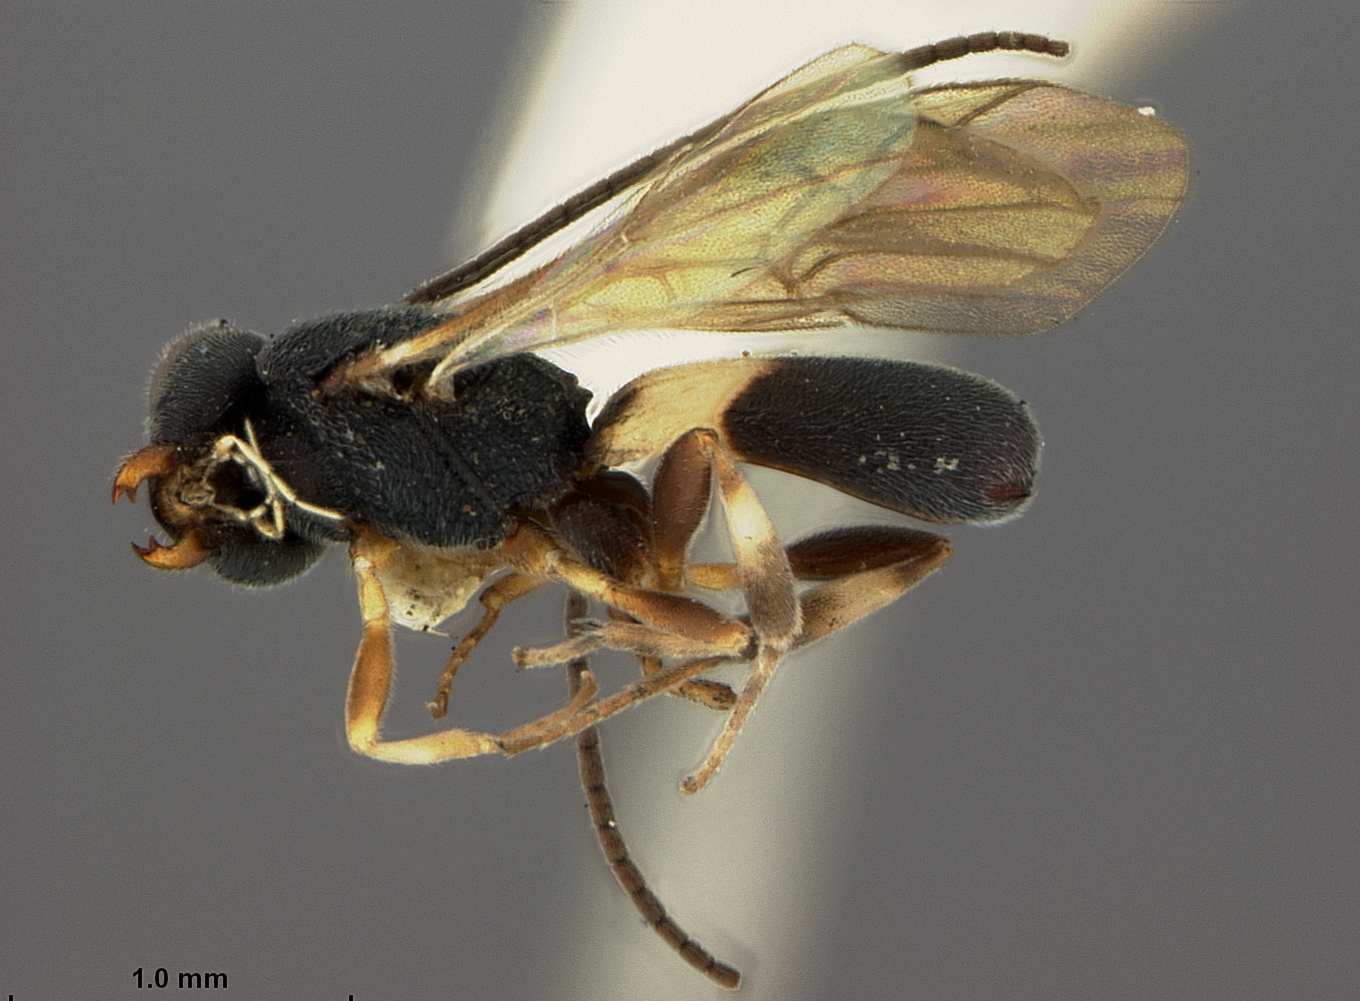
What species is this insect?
Chelonus albicinctus
